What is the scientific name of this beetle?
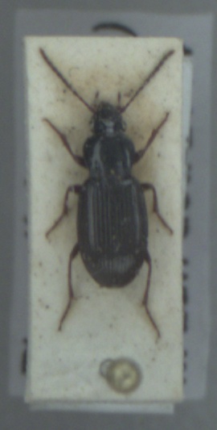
Pterostichus strenuus
